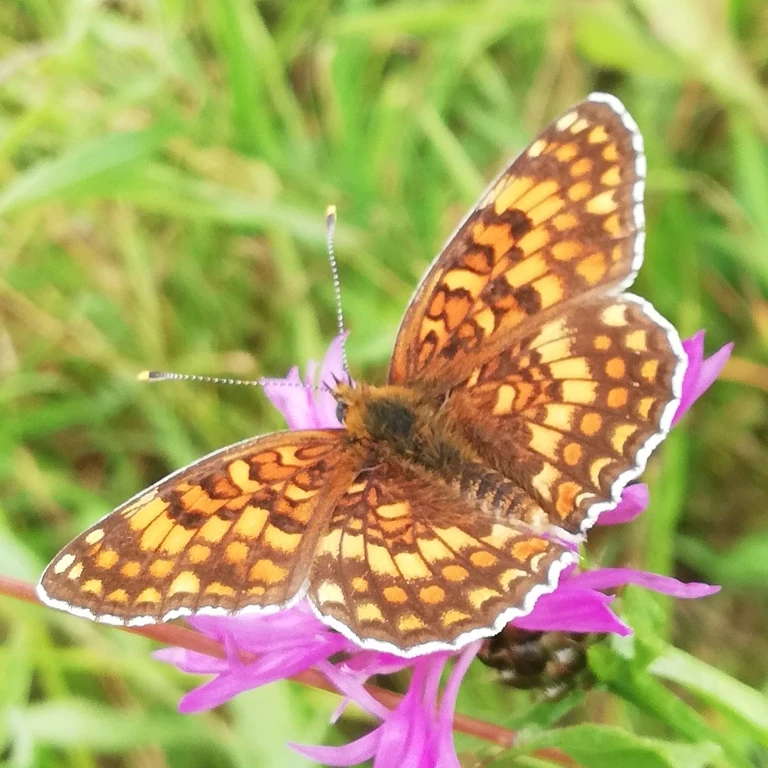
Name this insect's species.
Melitaea phoebe
